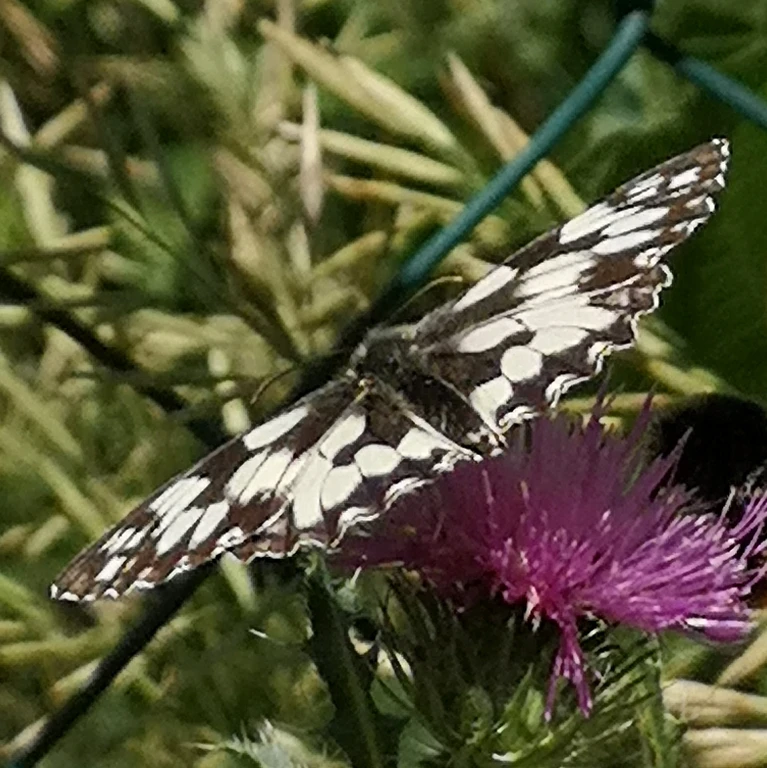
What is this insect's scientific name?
Melanargia galathea
